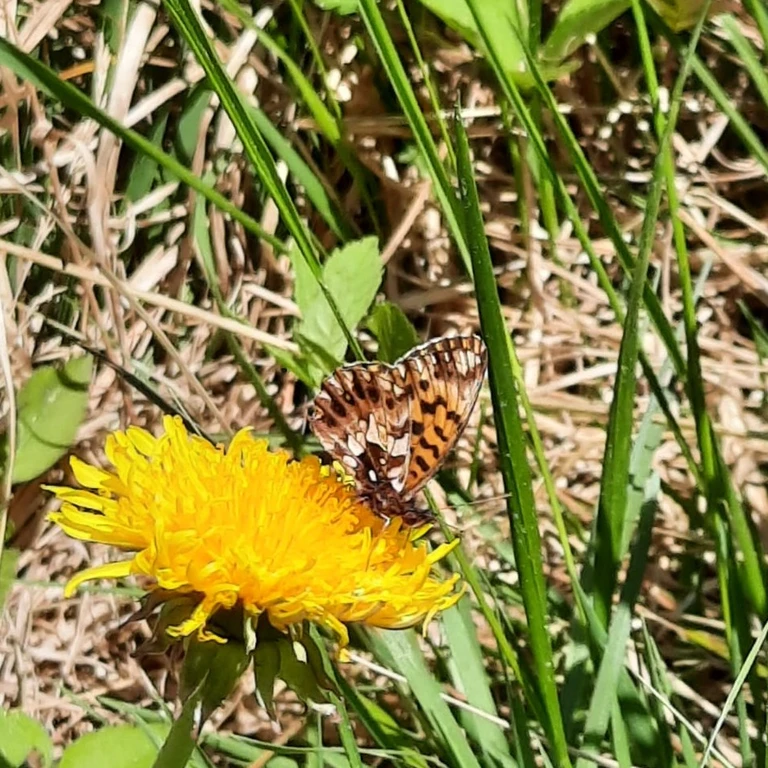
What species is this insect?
Boloria dia
